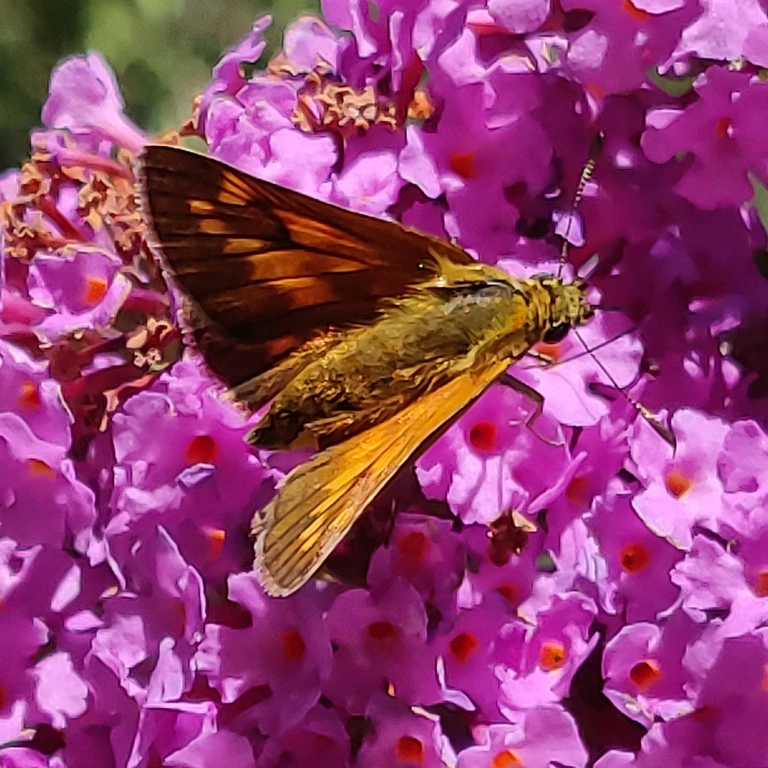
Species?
Ochlodes sylvanus (also Ochlodes venata)
